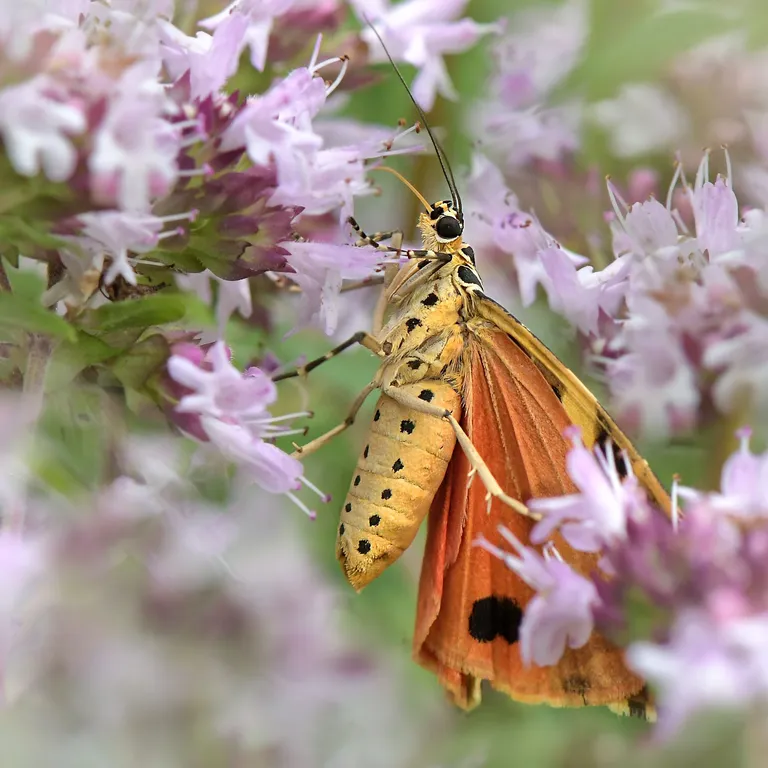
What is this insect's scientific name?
Euplagia quadripunctaria
